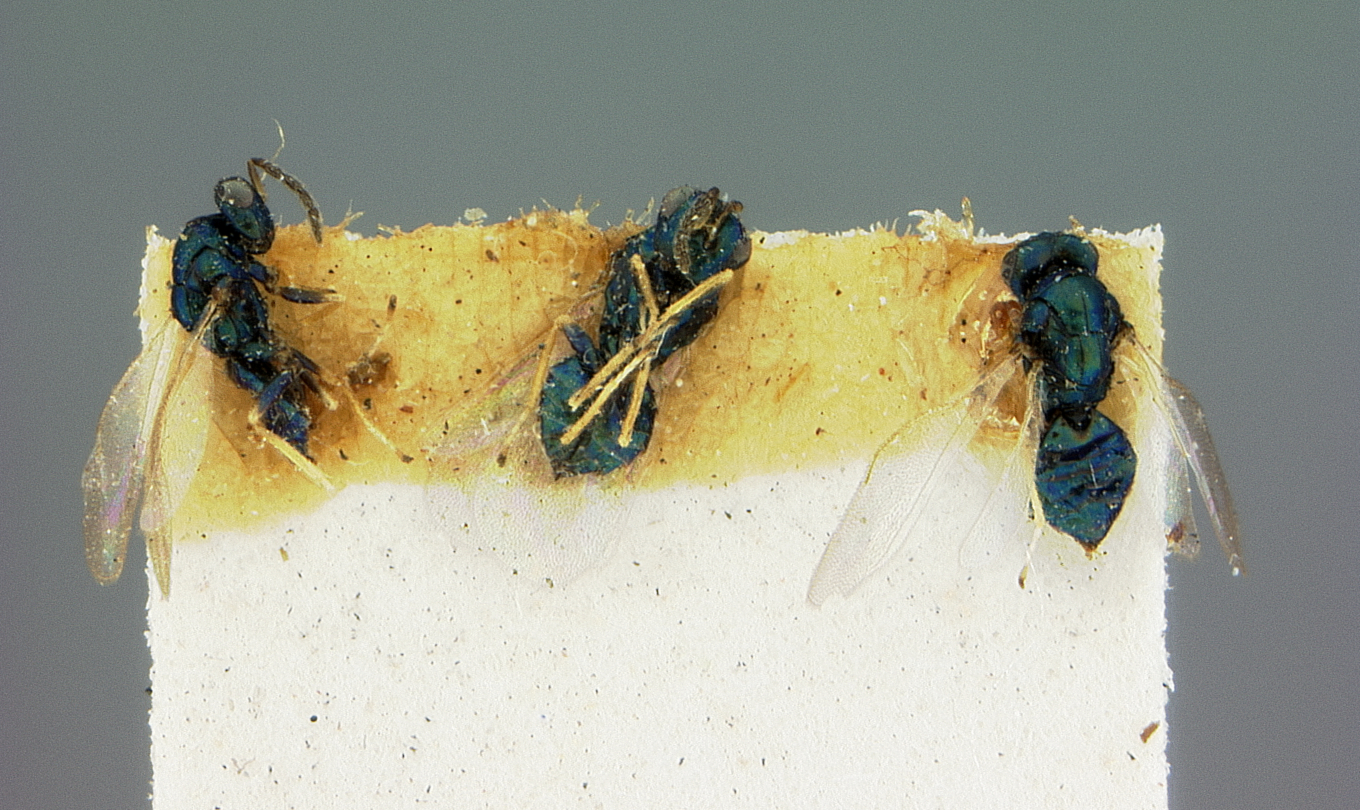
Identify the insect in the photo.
Hyperteles hylotomae
